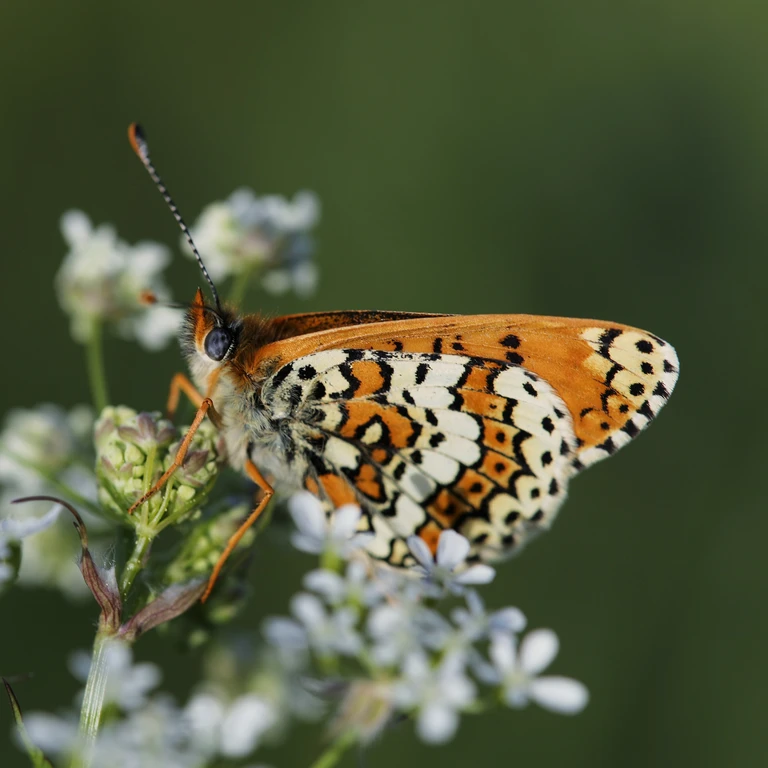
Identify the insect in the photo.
Melitaea cinxia
